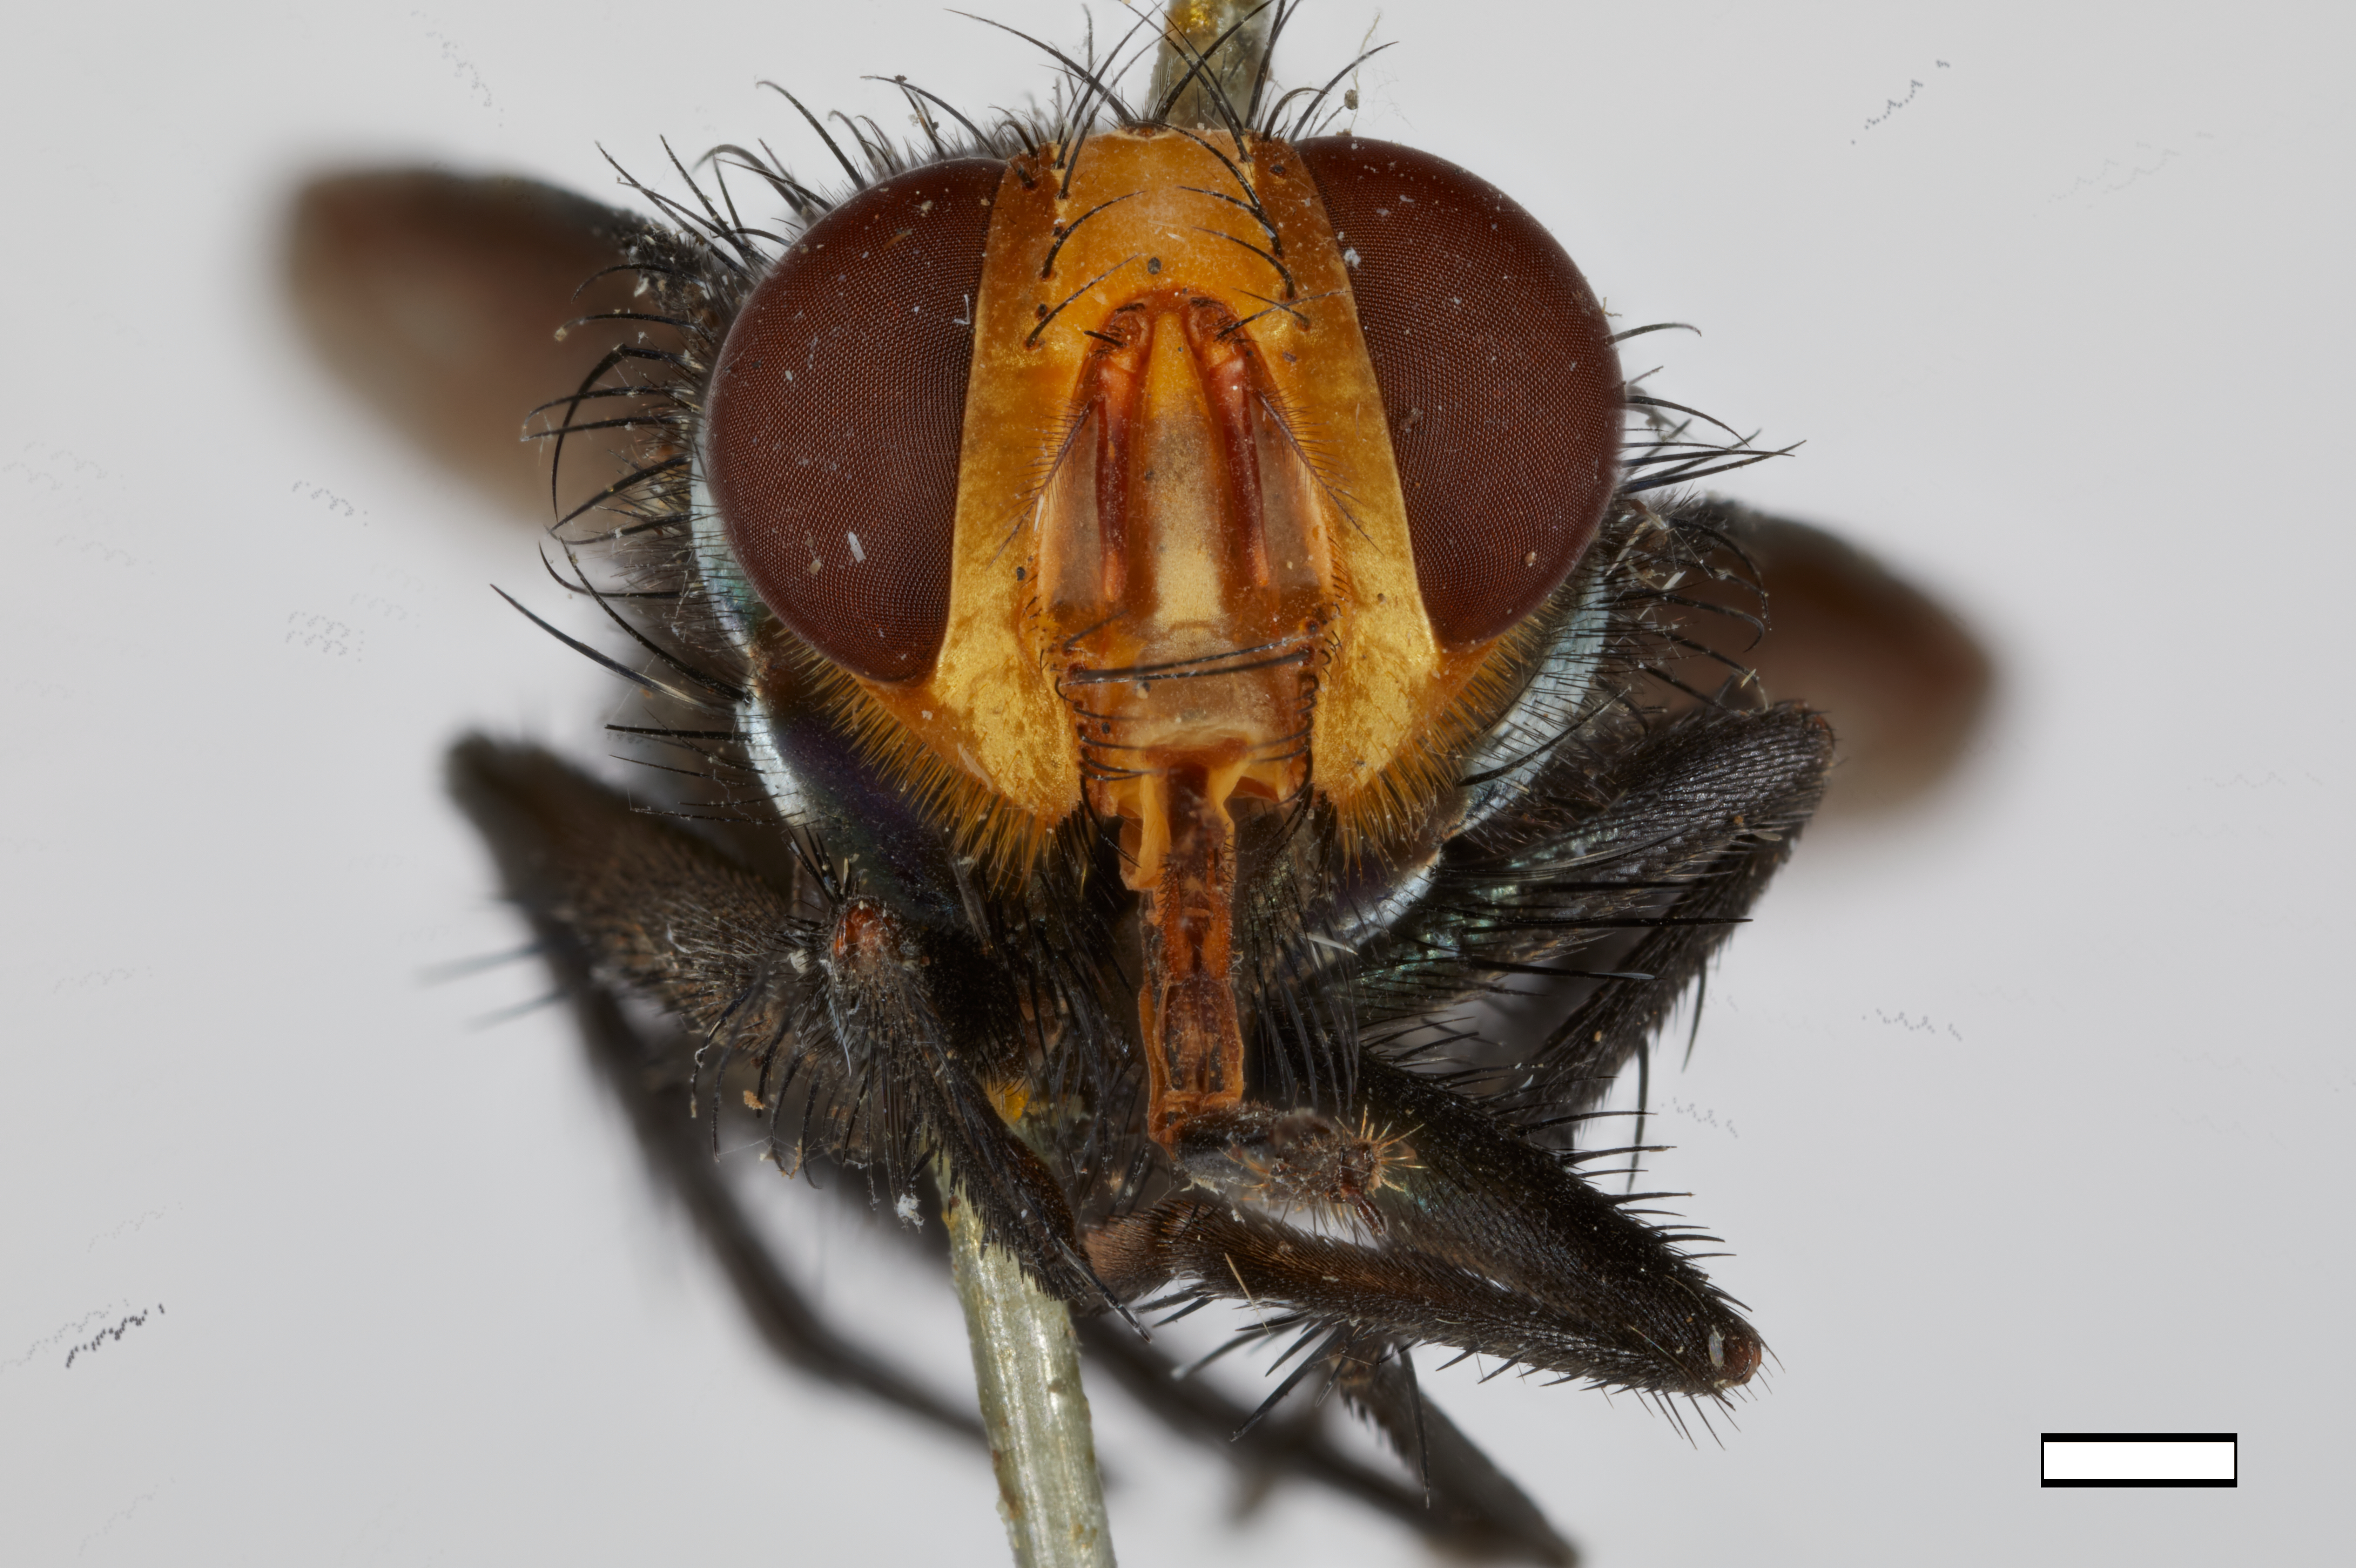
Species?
Silbomyia sumba
